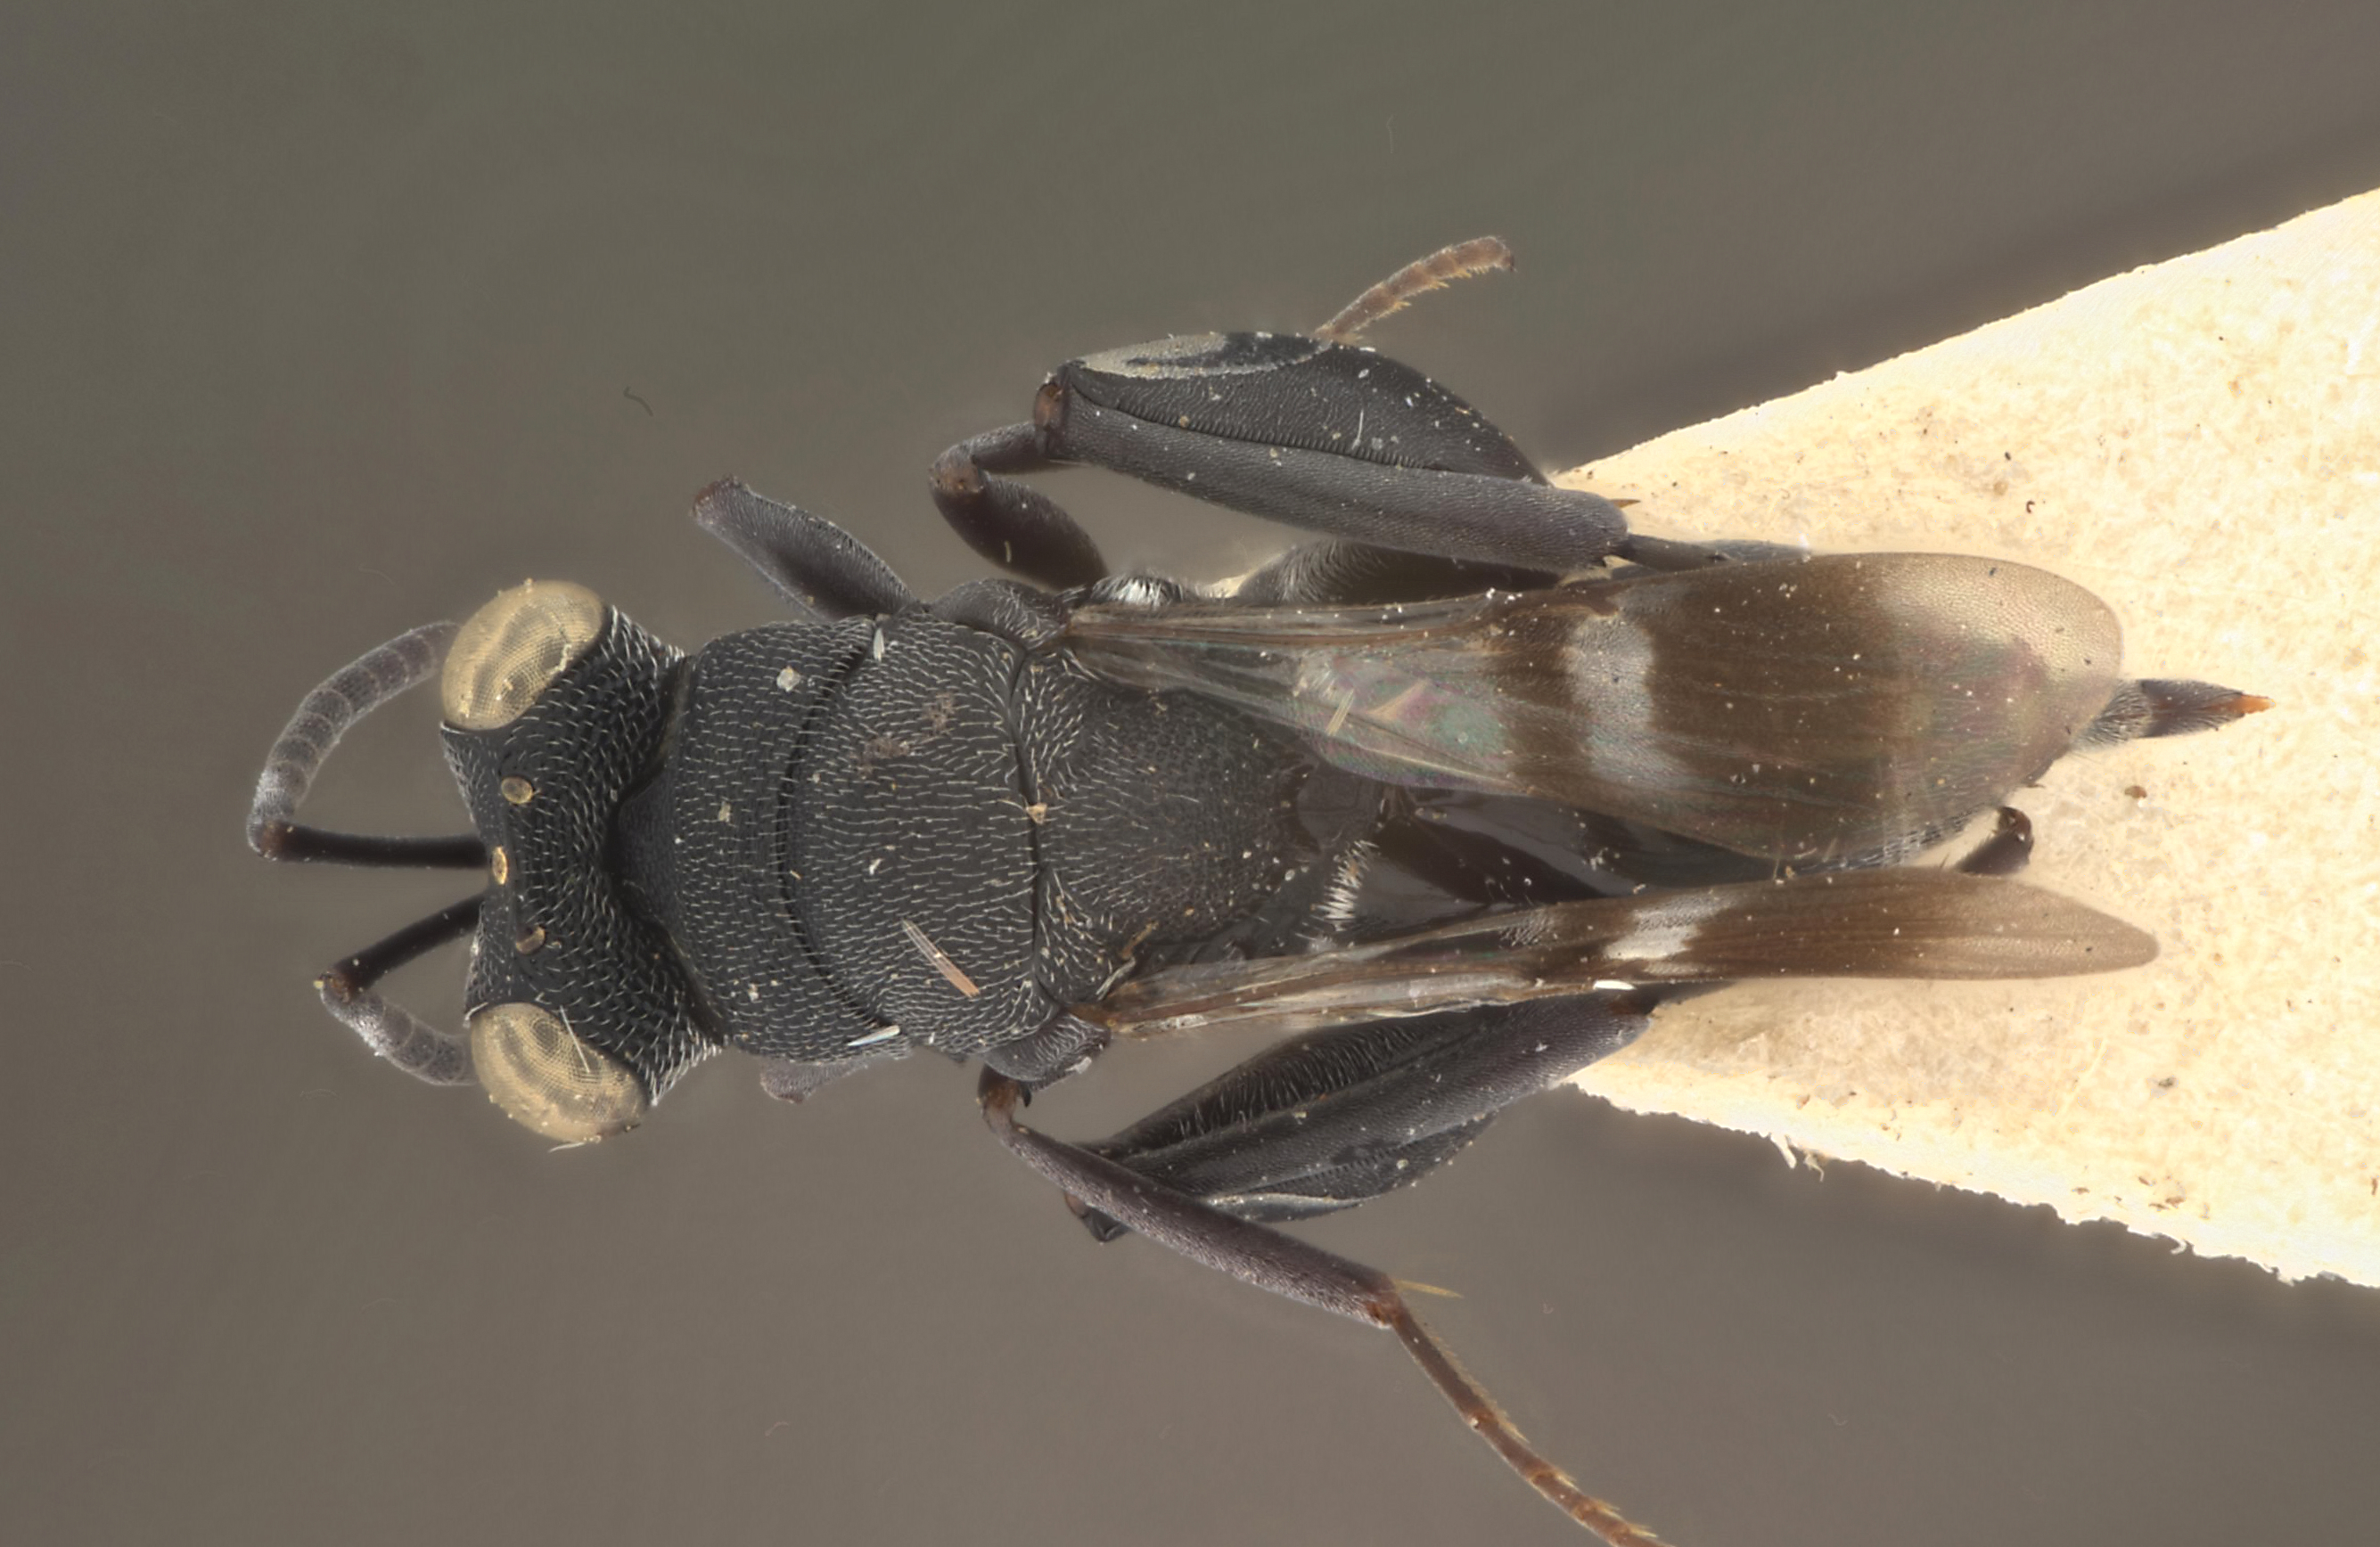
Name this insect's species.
Trichoxenia zigonensis
